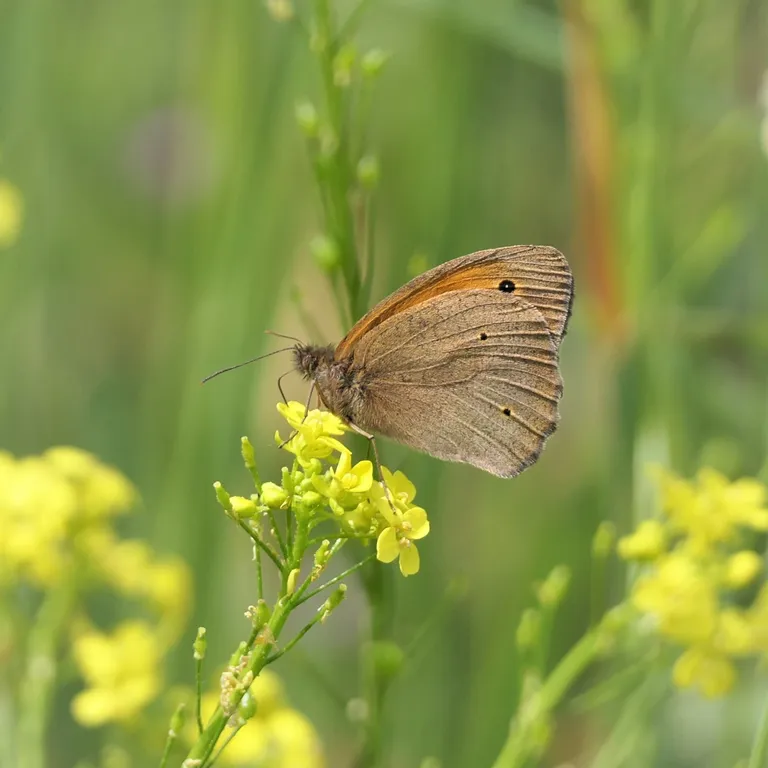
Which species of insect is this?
Maniola jurtina
